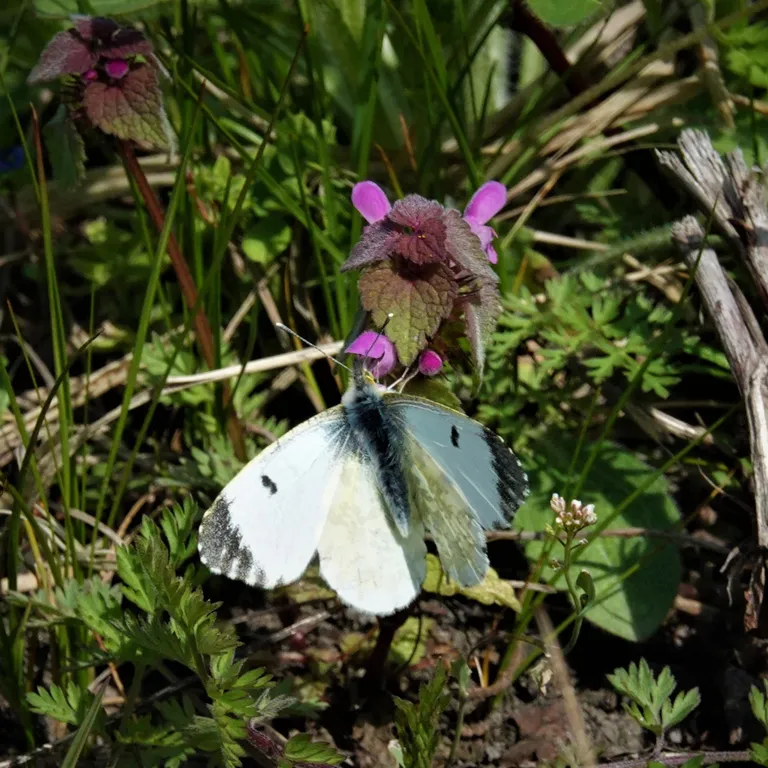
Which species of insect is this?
Anthocharis cardamines
